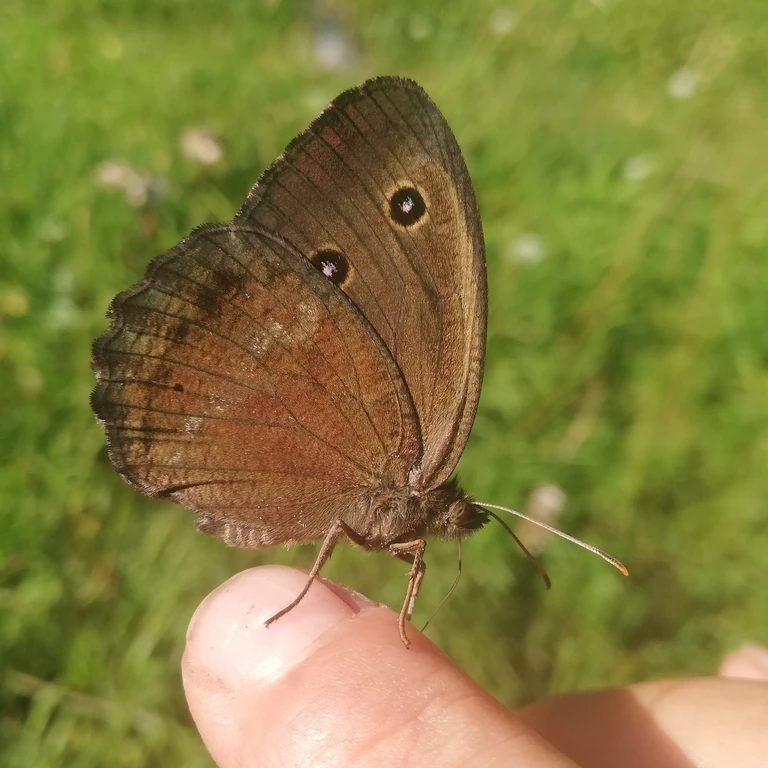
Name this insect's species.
Minois dryas
